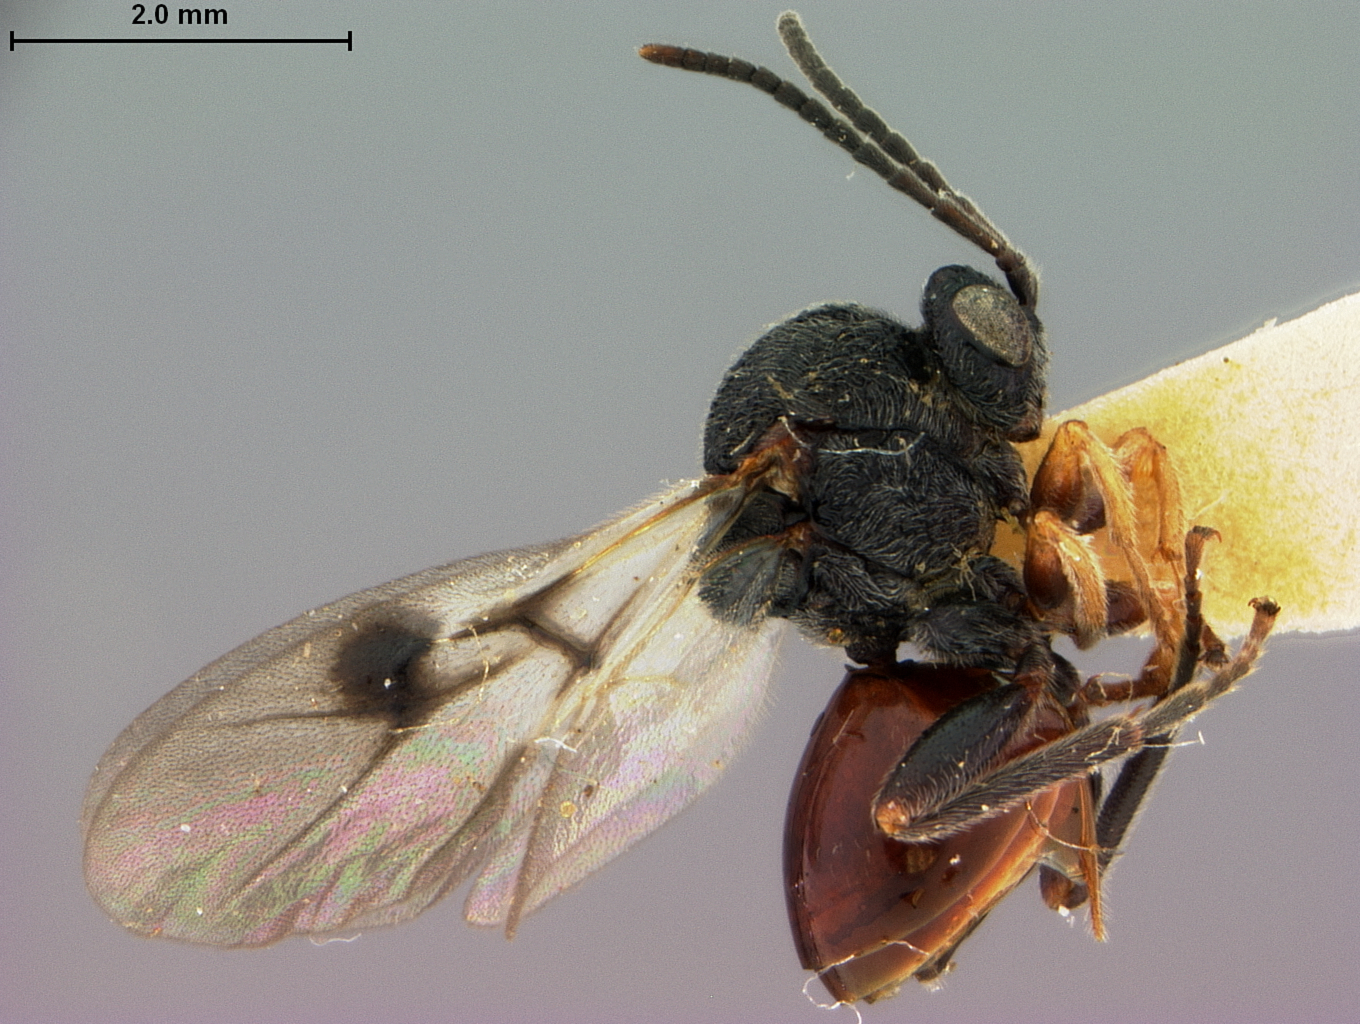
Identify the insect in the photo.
Amphibolips globus
